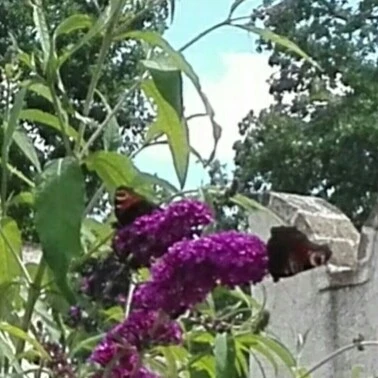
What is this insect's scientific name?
Aglais io
